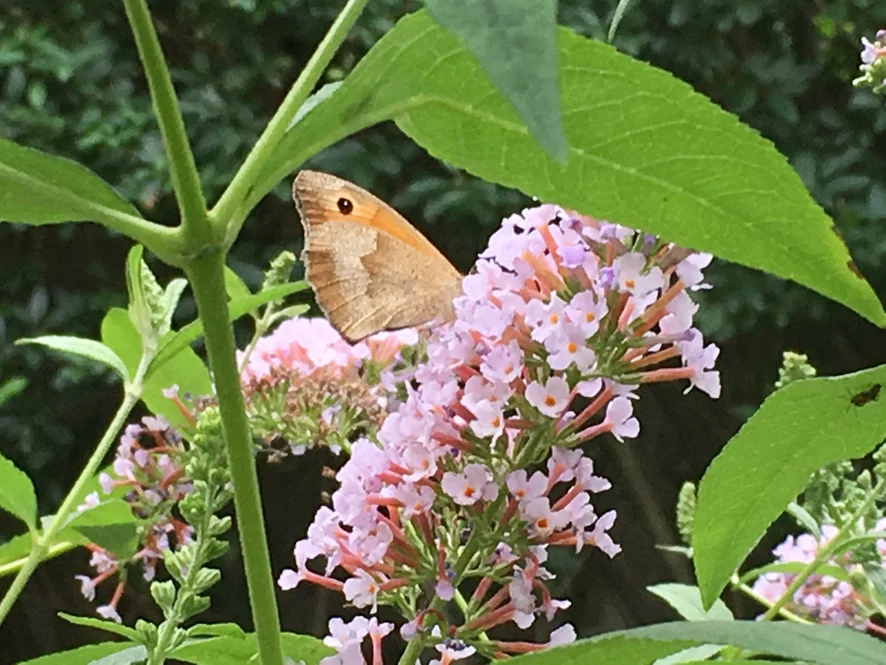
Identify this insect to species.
Maniola jurtina
